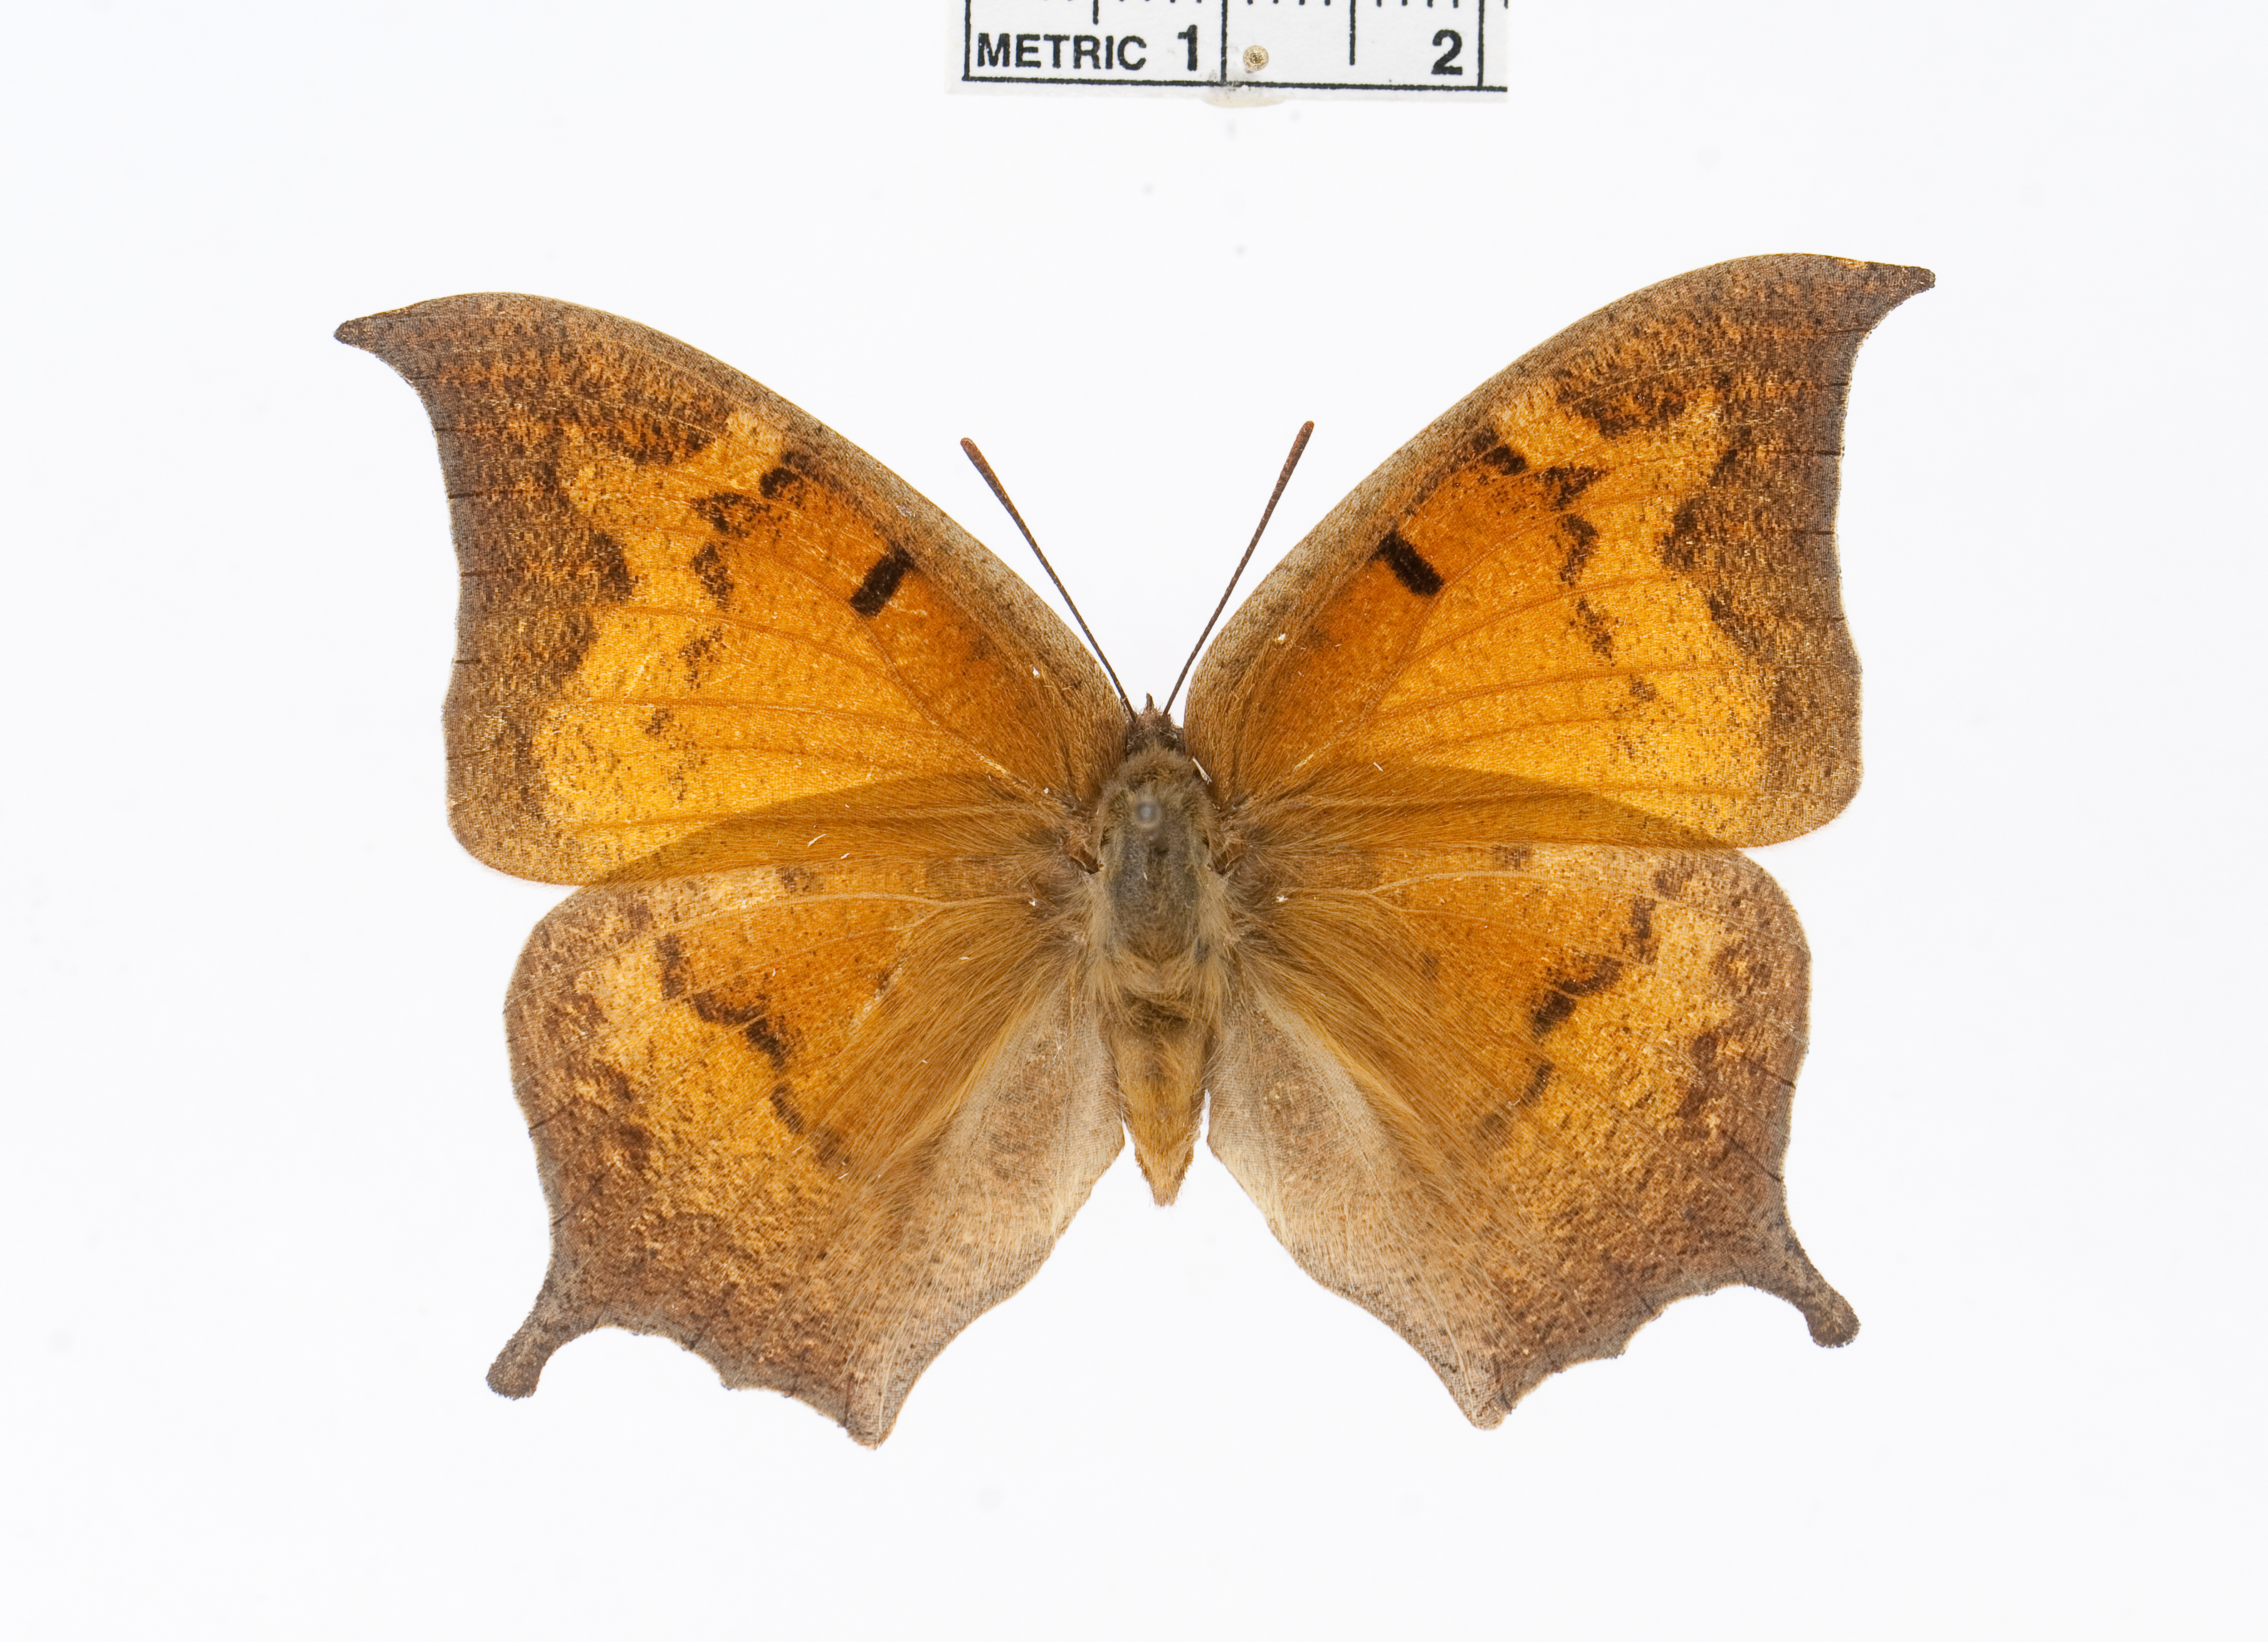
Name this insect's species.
Anaea troglodyta
